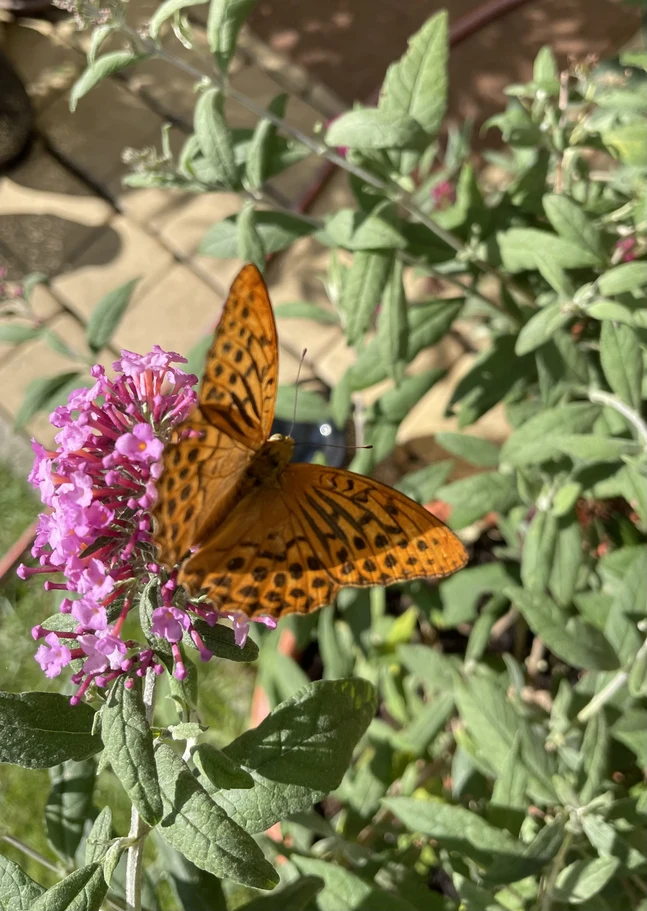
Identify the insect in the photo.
Argynnis paphia
